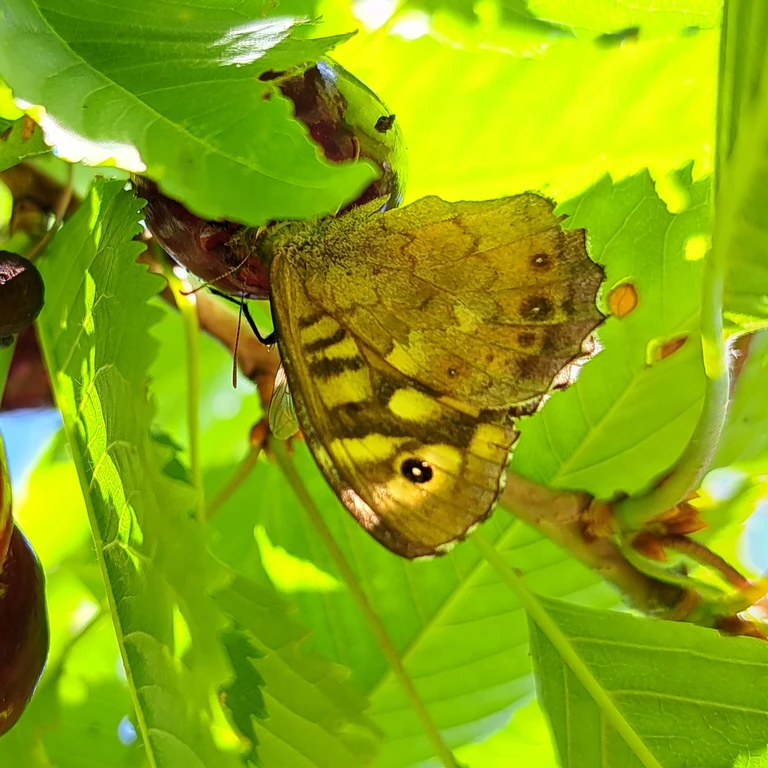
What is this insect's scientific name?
Pararge aegeria
